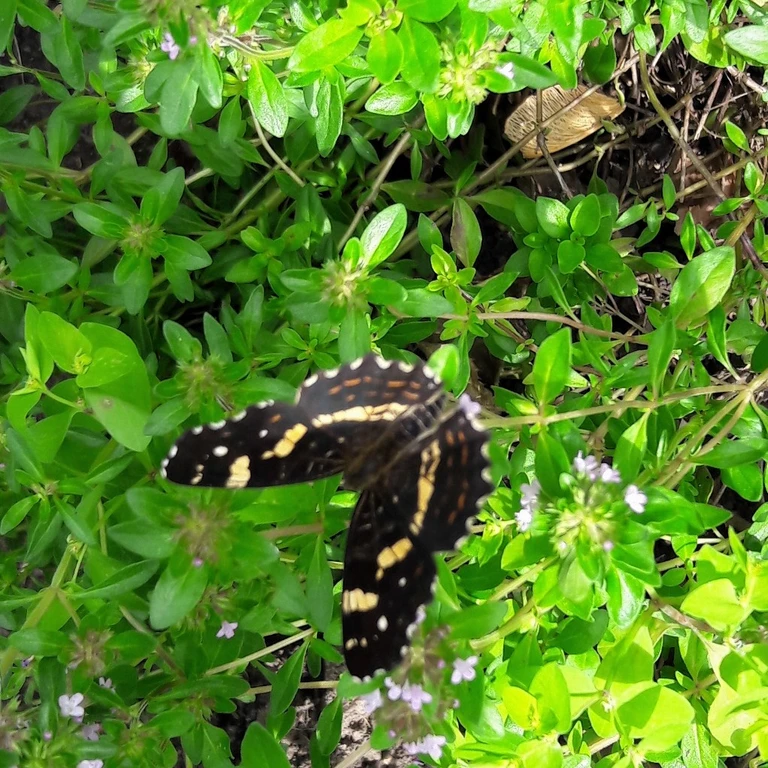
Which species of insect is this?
Araschnia levana
